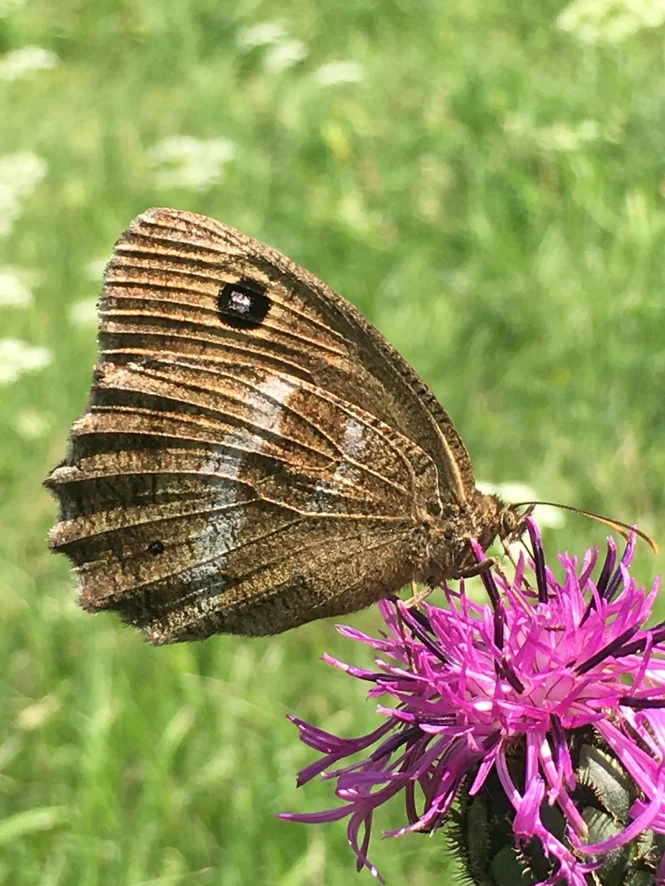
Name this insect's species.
Minois dryas
